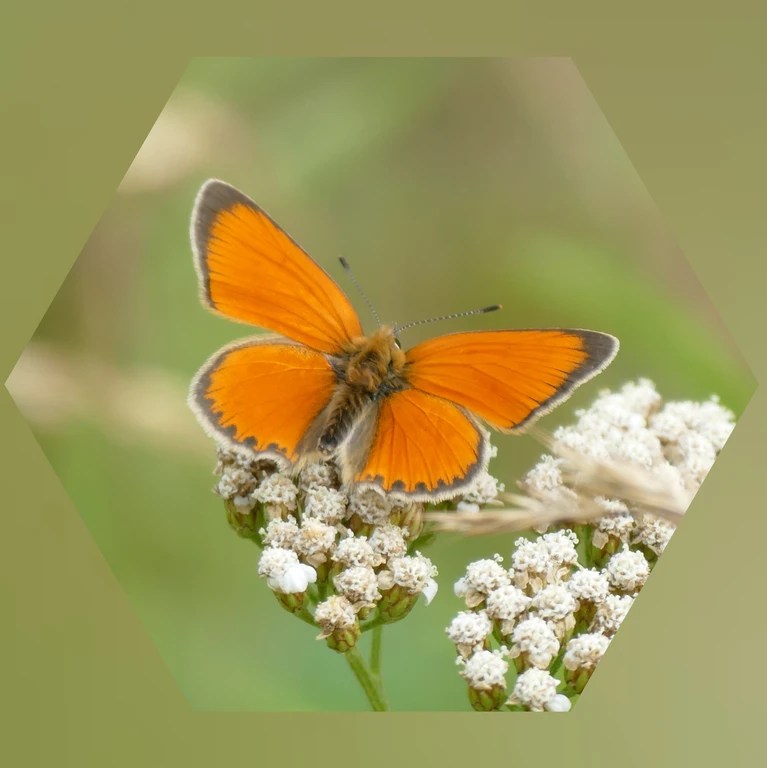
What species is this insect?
Lycaena virgaureae
